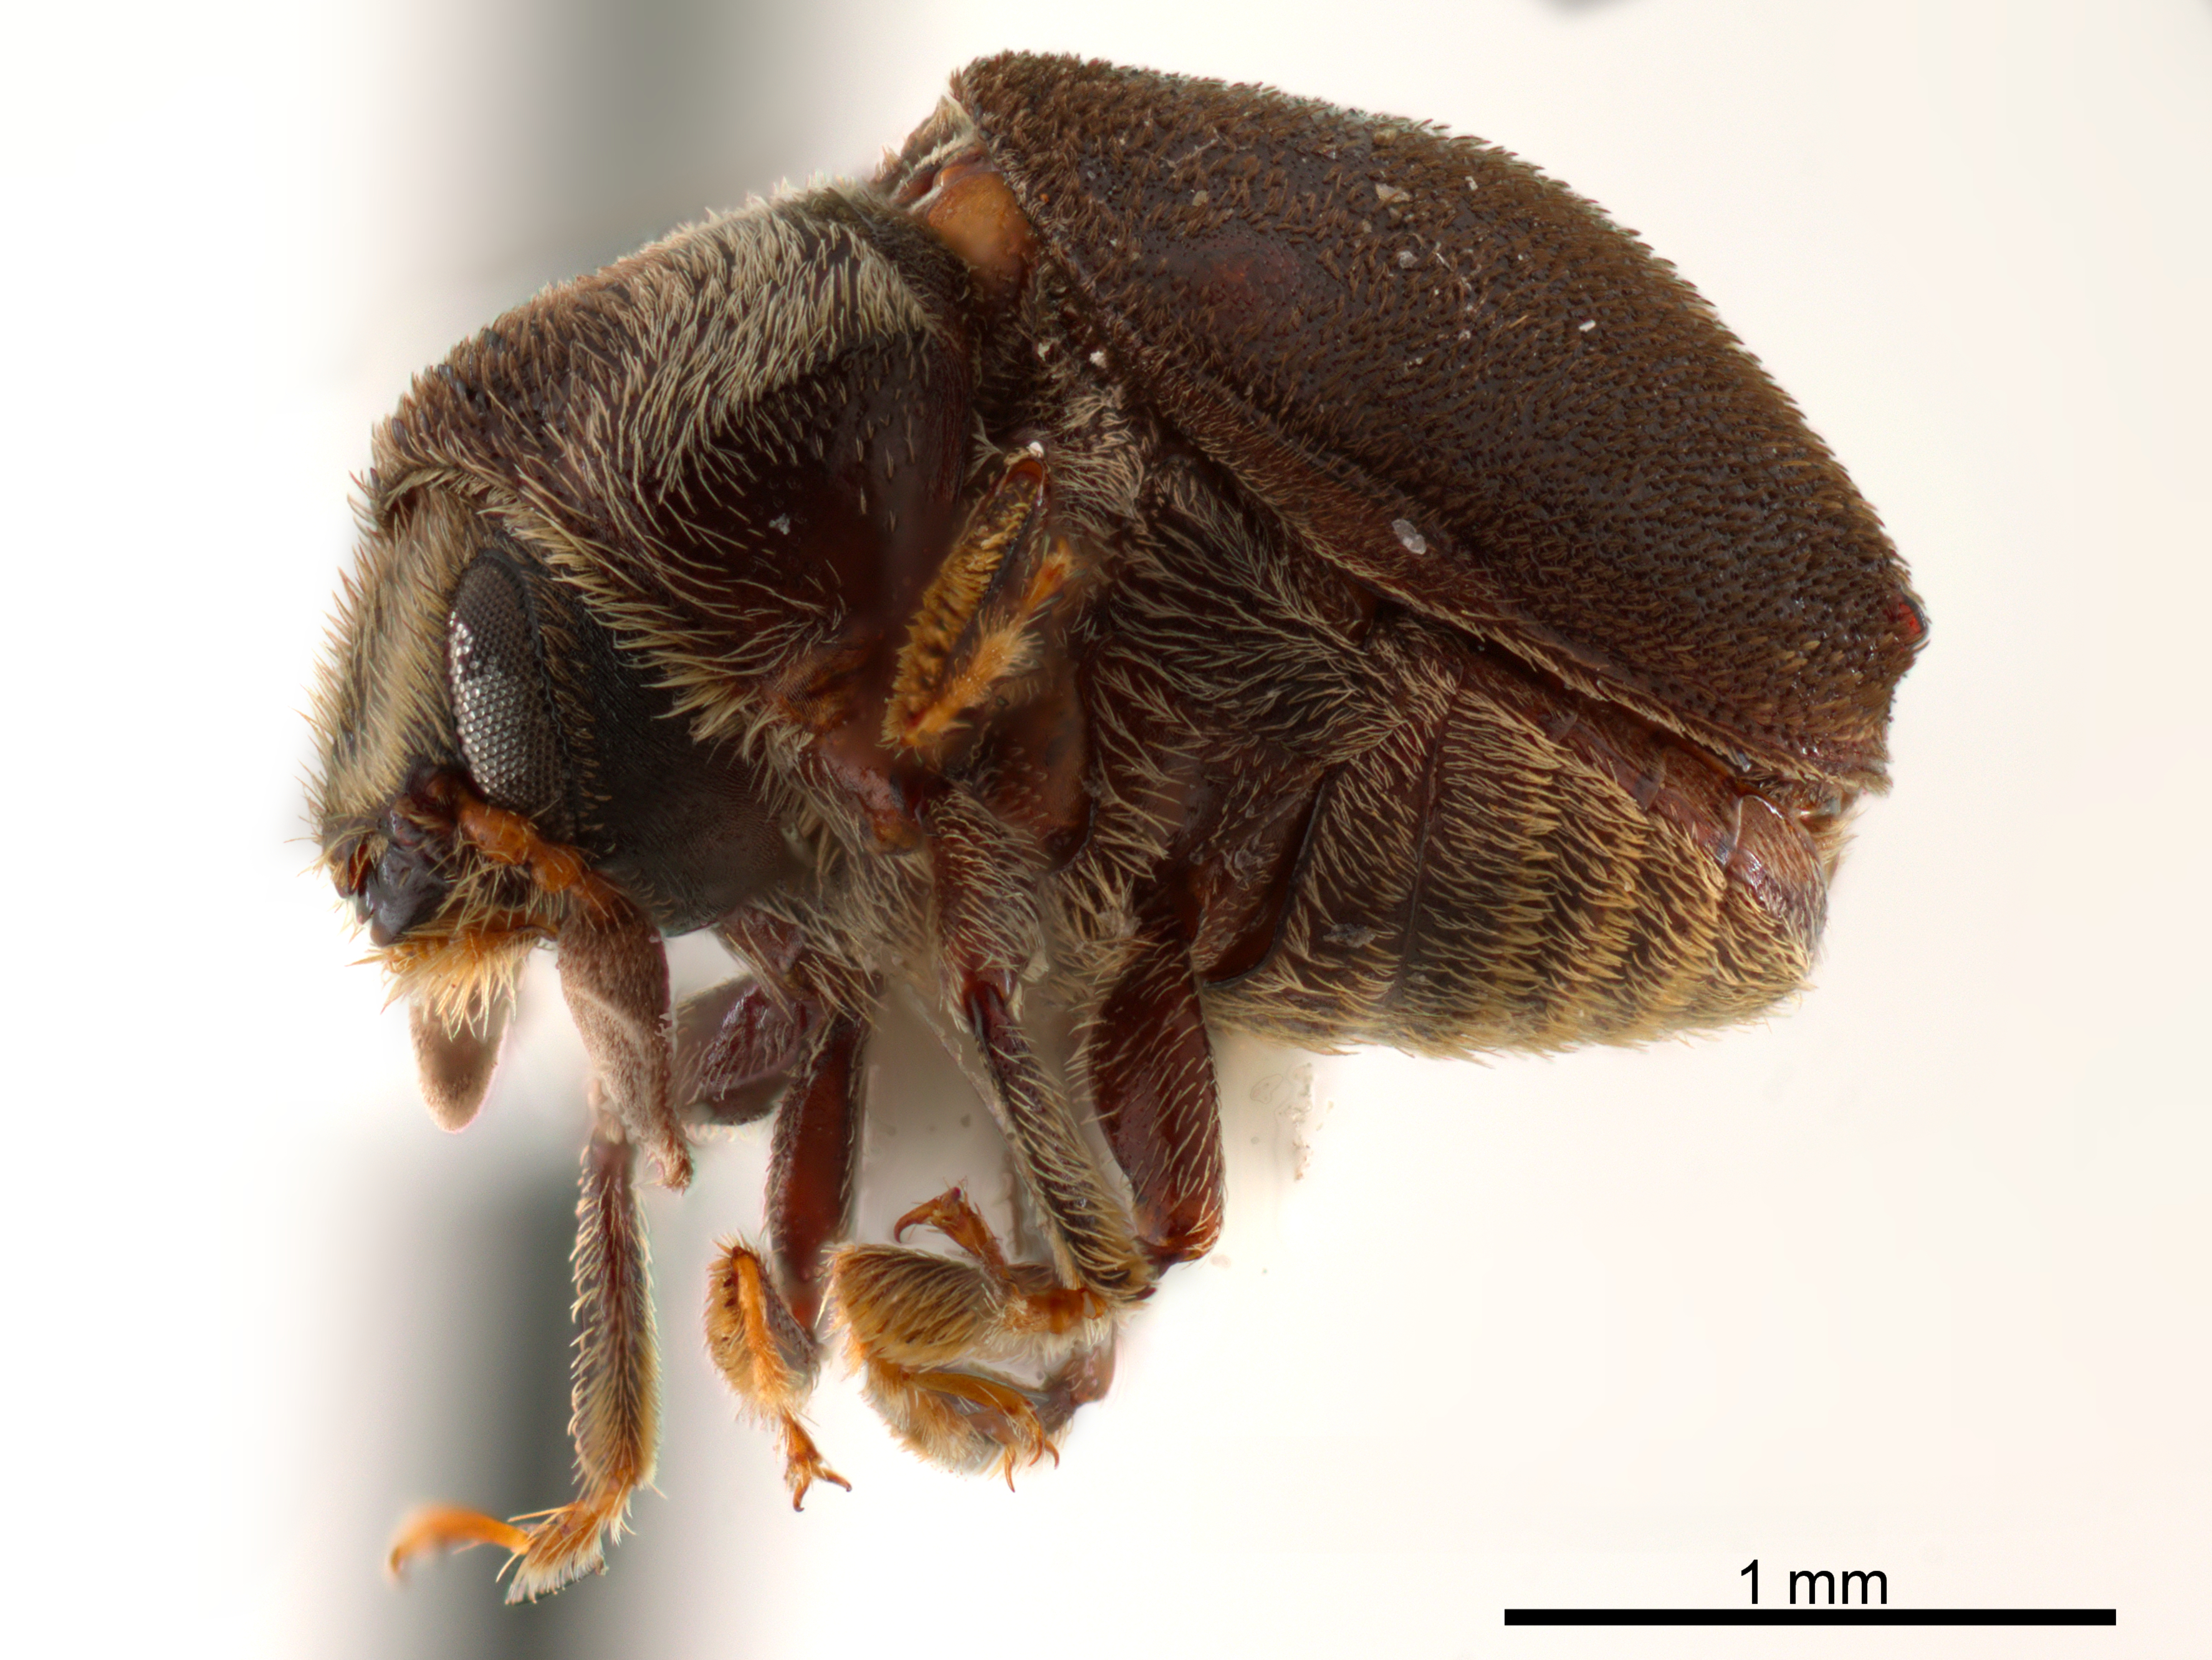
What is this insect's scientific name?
Acacicis granulicollis
